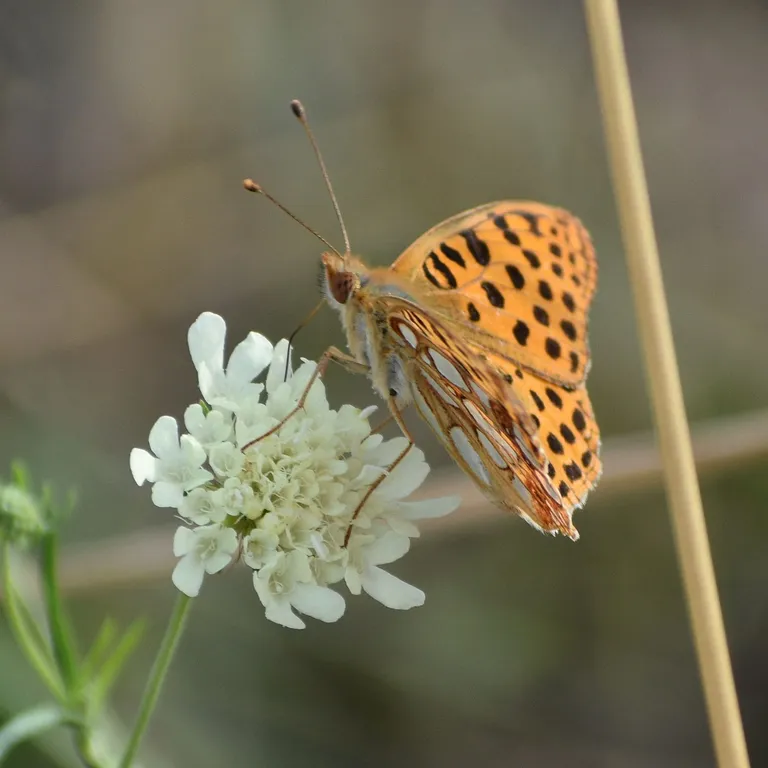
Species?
Issoria lathonia
